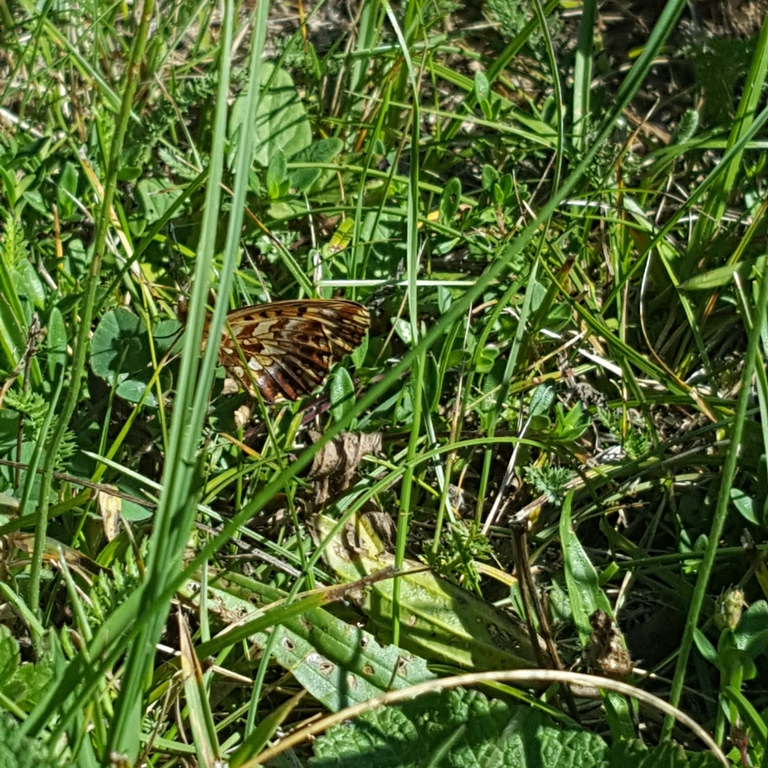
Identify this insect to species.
Boloria dia
